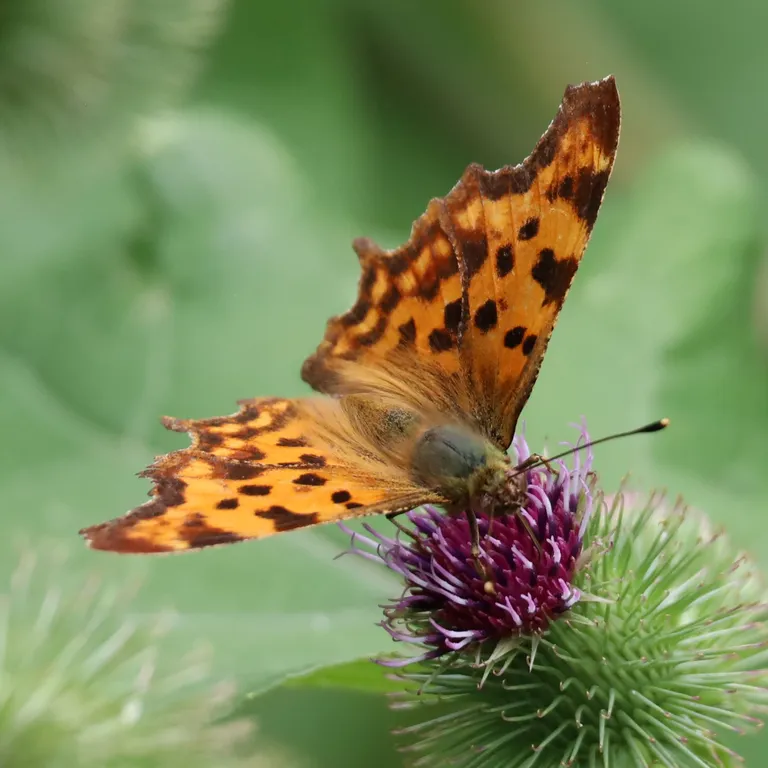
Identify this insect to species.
Polygonia c-album
